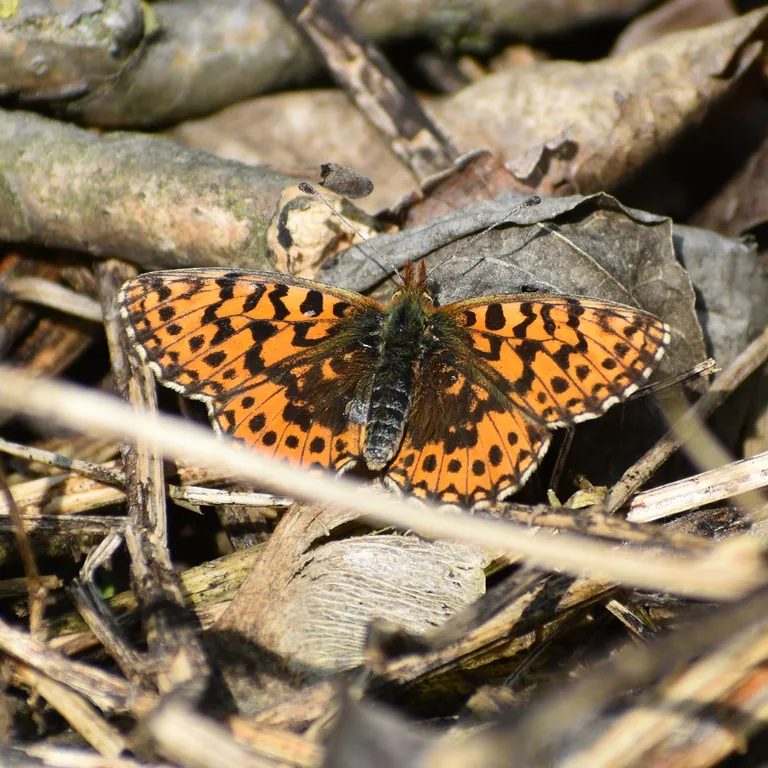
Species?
Boloria dia
